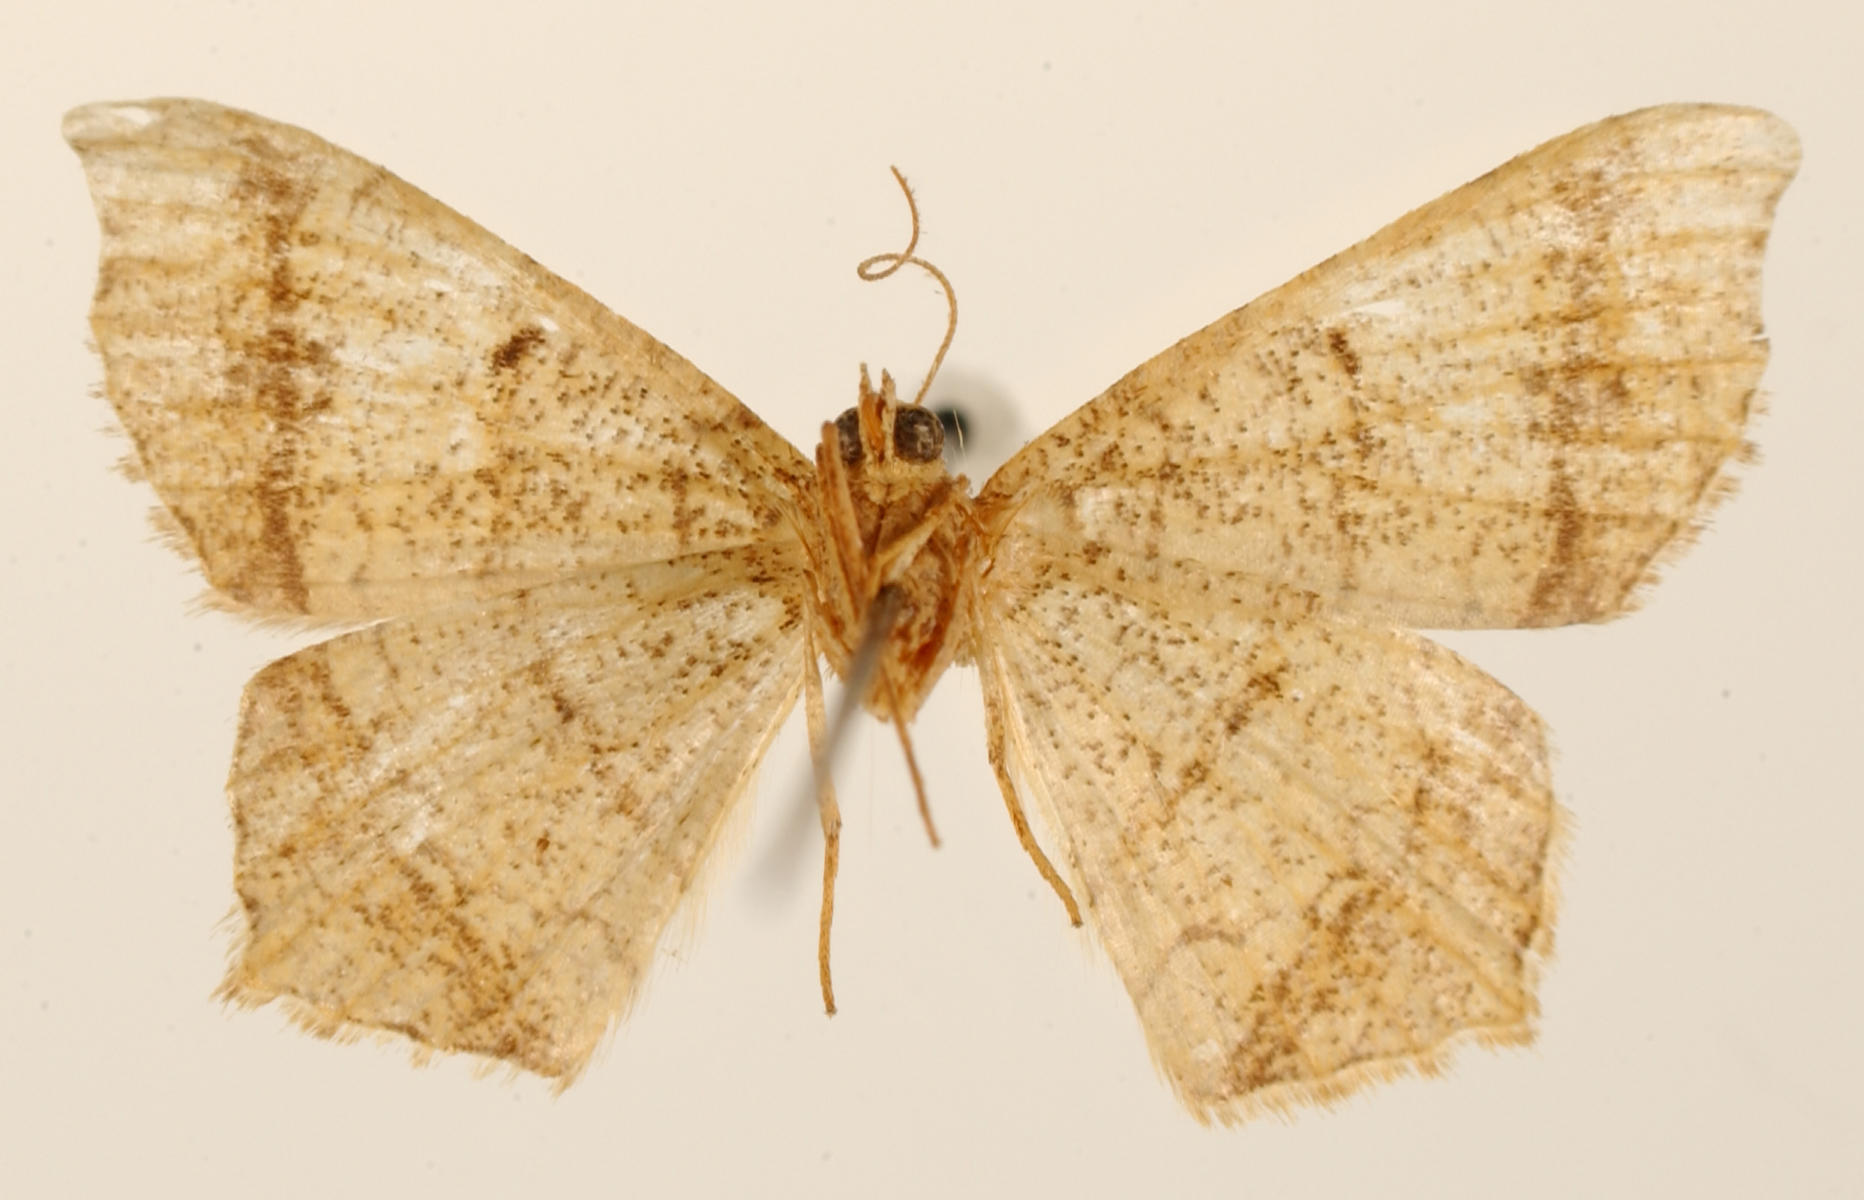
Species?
Semiothisa punctistriata
